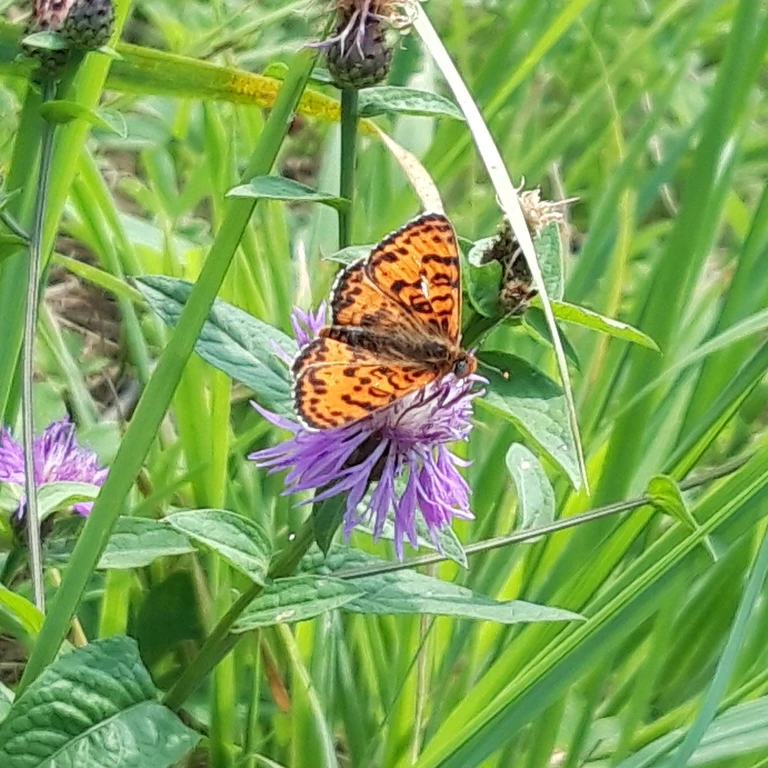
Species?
Melitaea didyma
